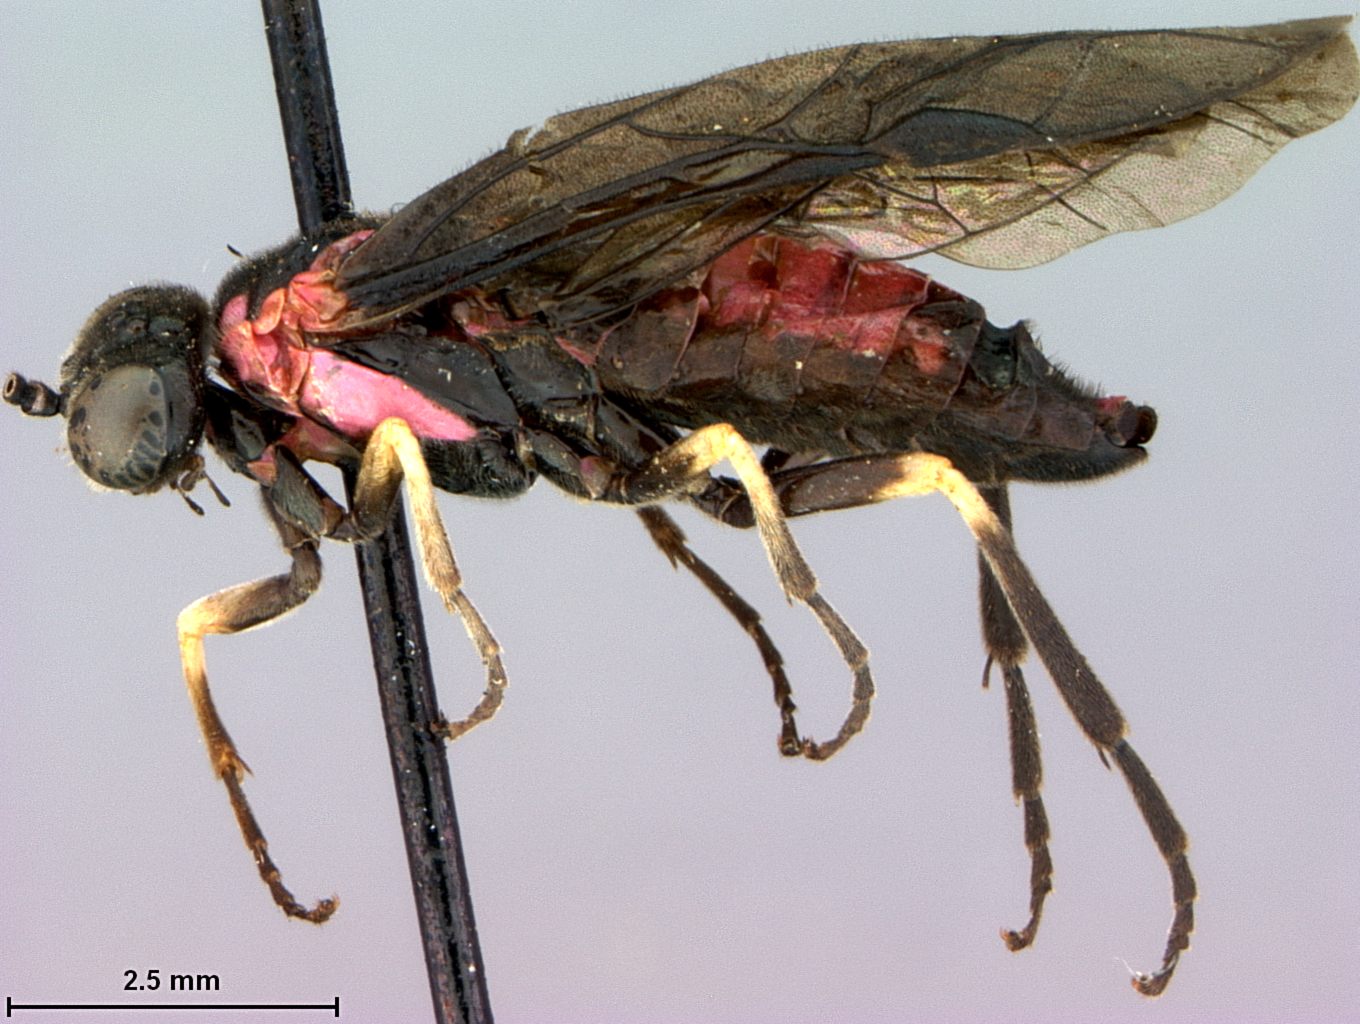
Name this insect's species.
Stromboceros gandarai
